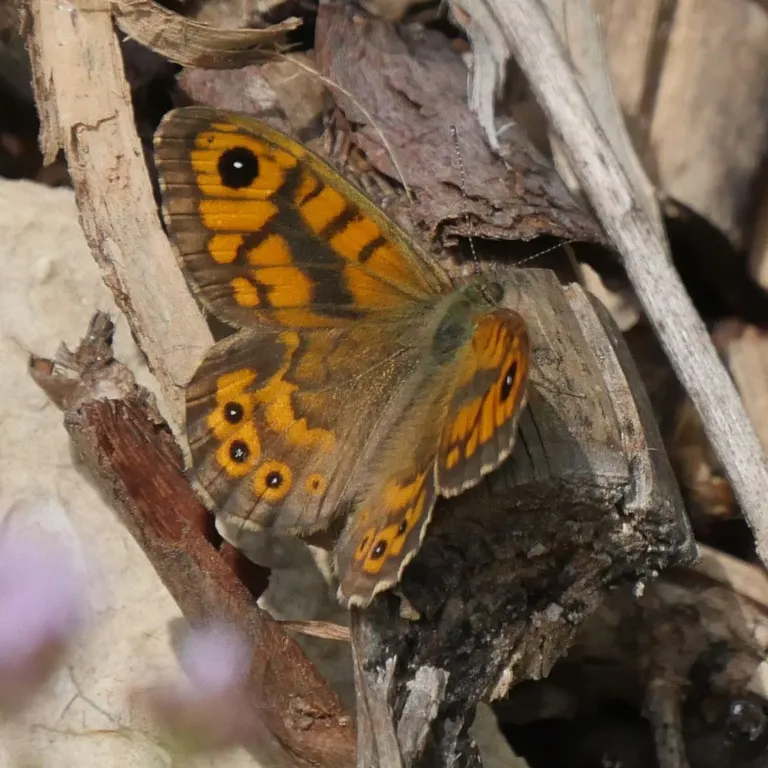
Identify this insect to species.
Lasiommata megera (also Pararge megera)
